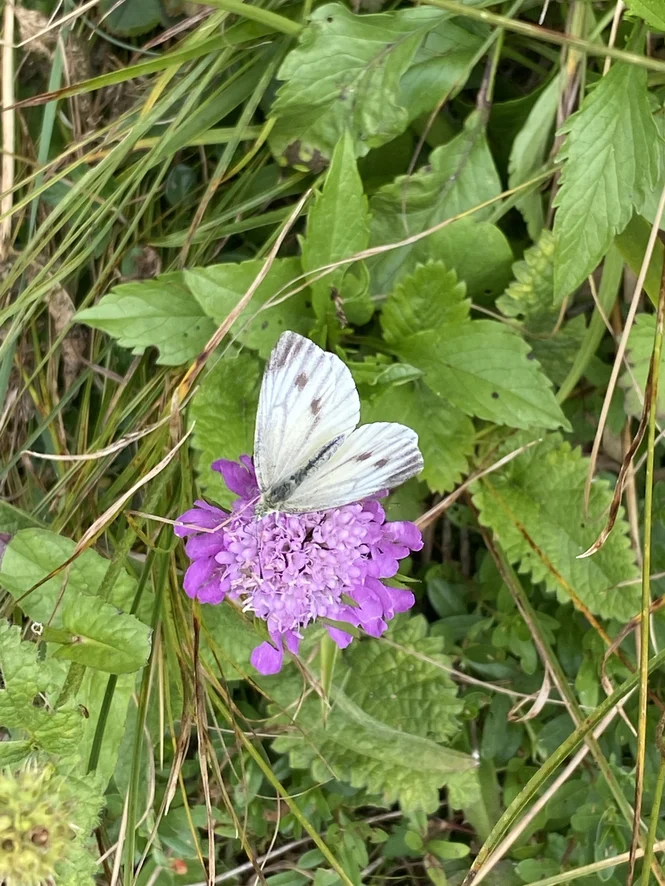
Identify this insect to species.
Pieris bryoniae
